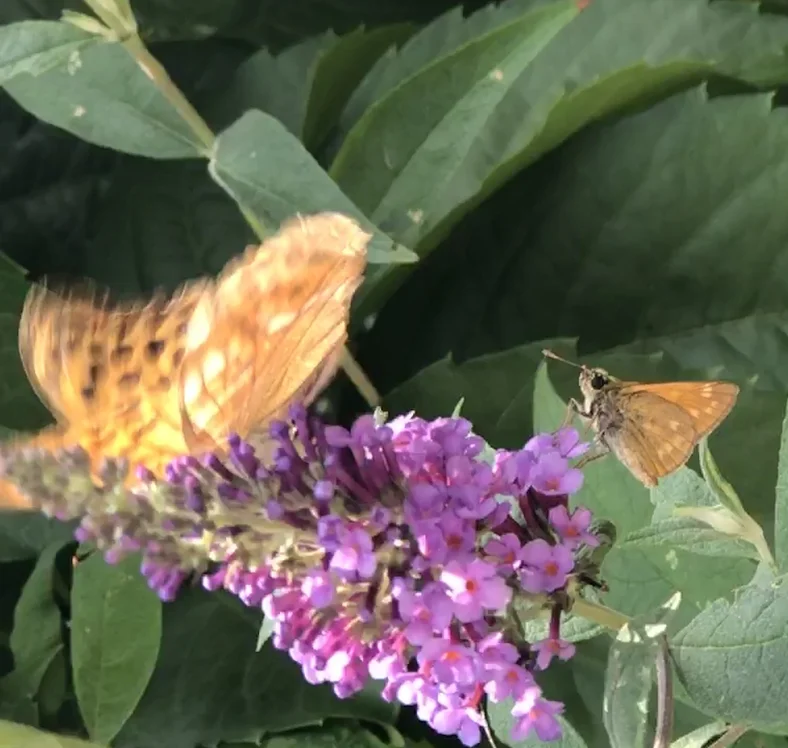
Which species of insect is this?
Argynnis paphia
